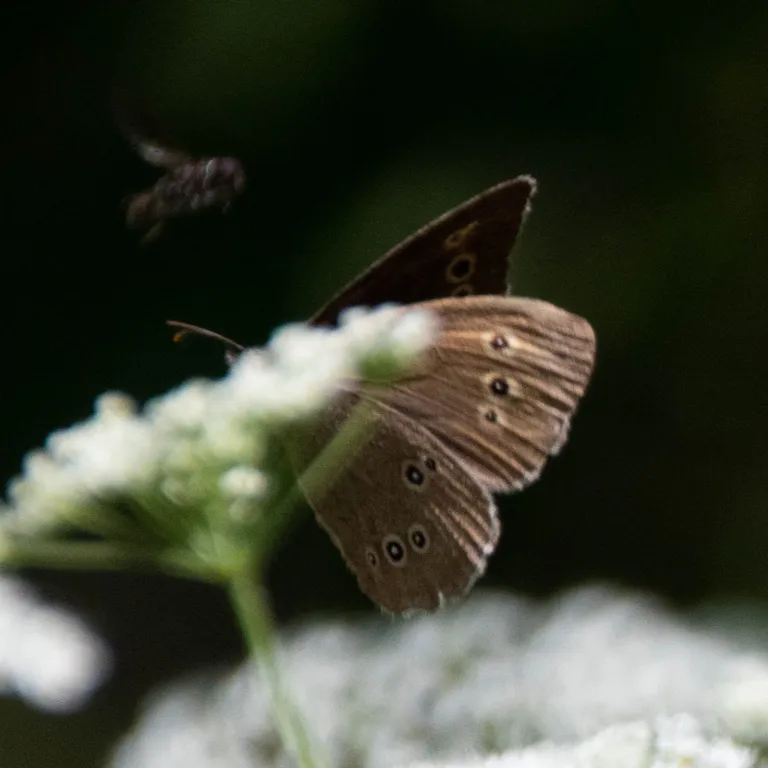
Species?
Aphantopus hyperantus
